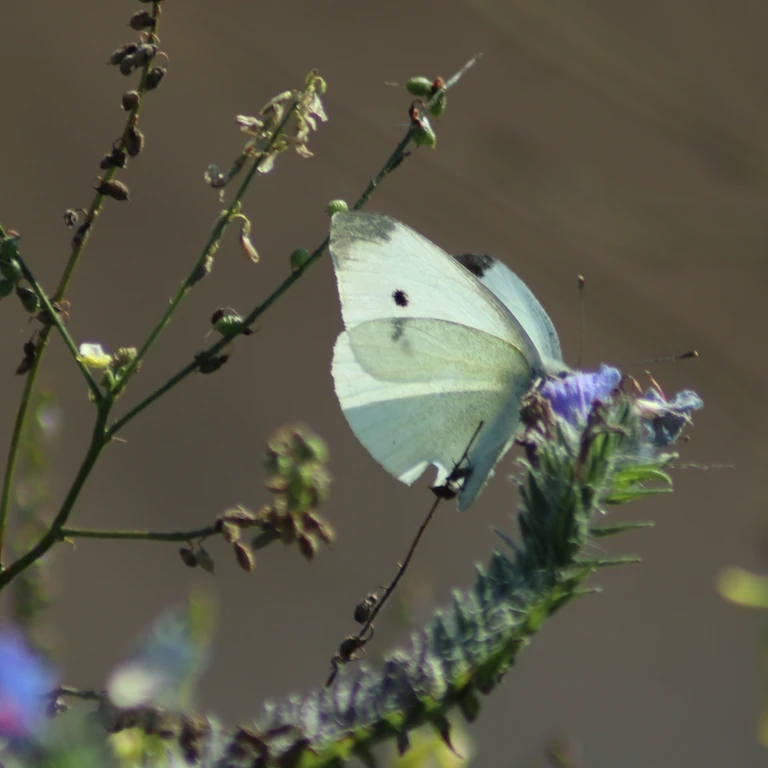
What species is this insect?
Pieris rapae
